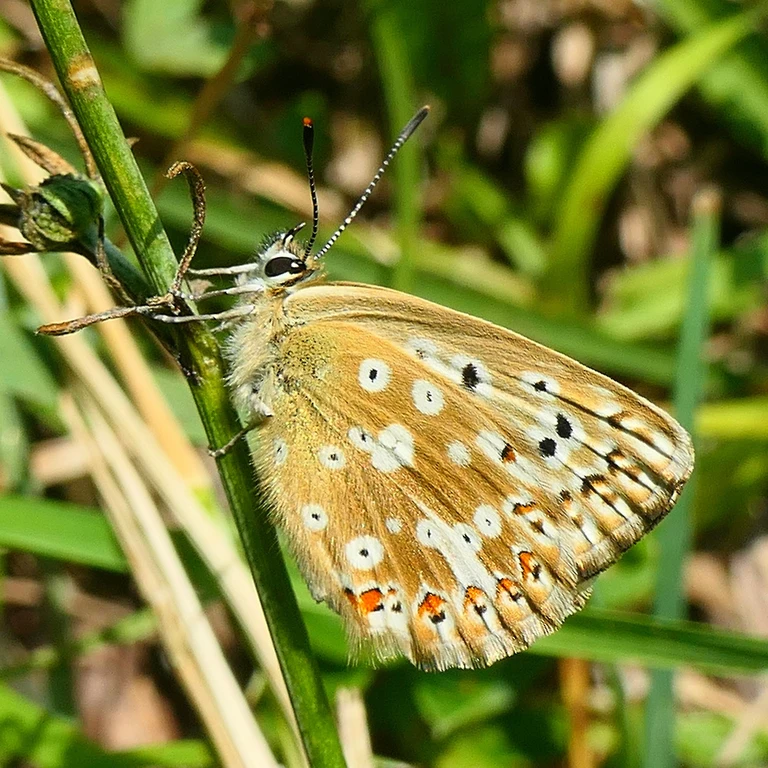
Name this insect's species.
Lysandra coridon
